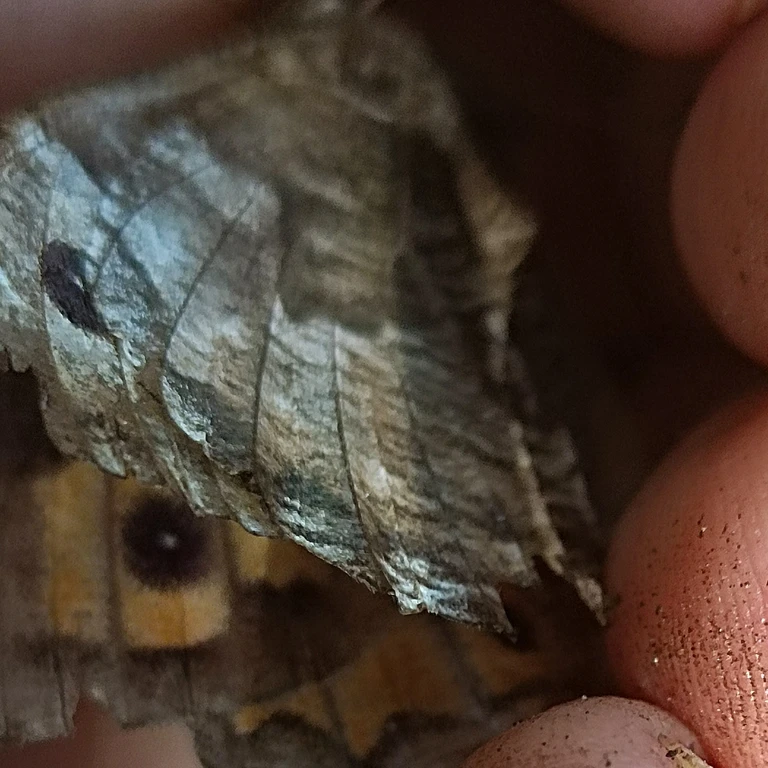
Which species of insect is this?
Hipparchia semele
